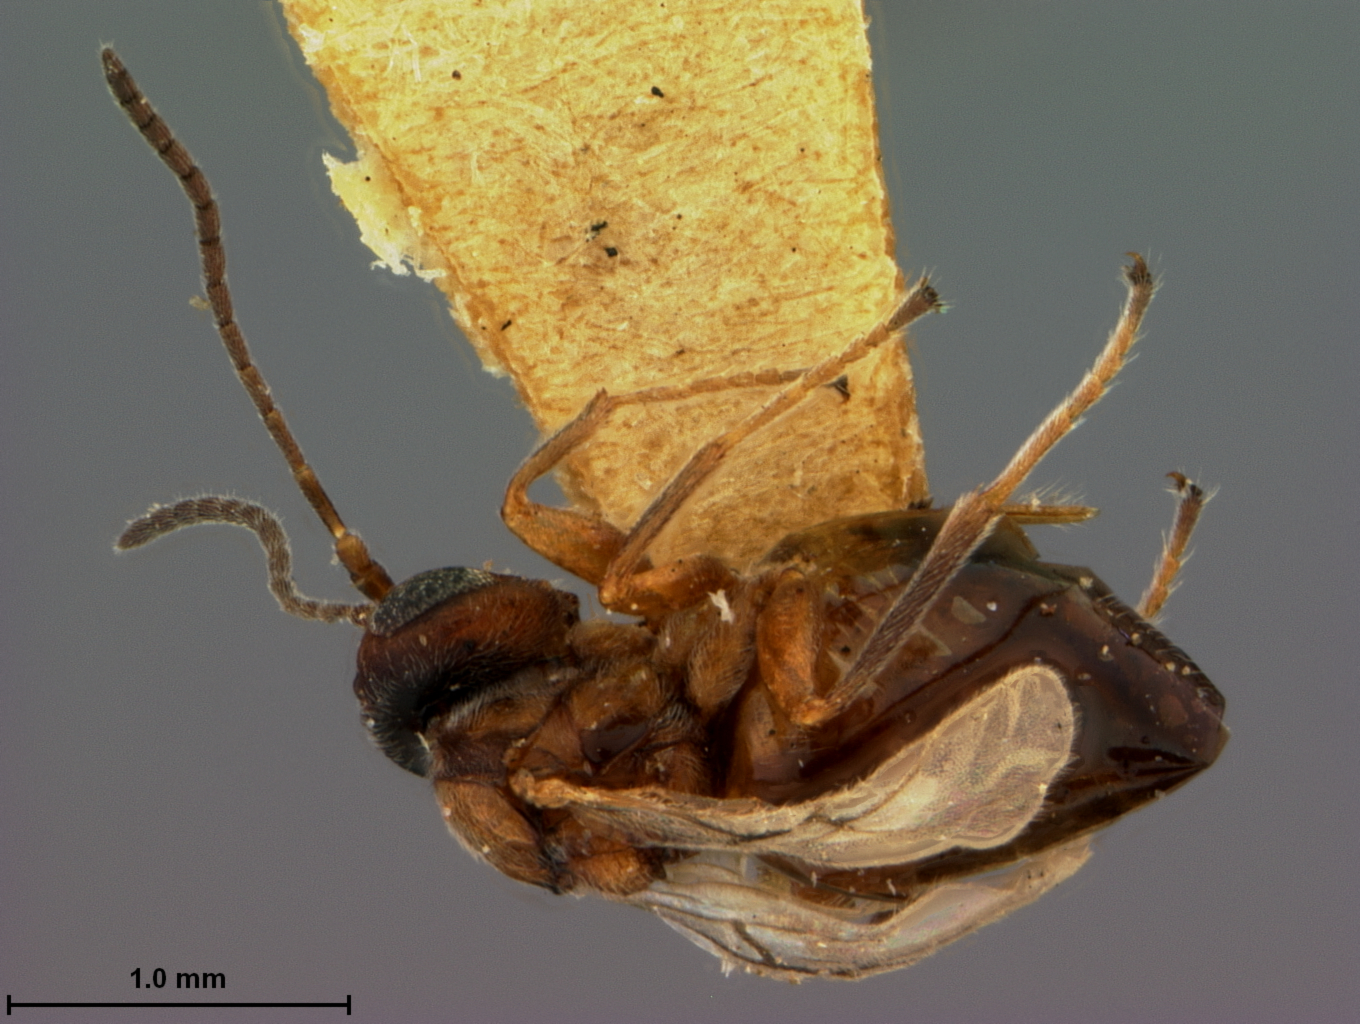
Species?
Eumayria invisa
